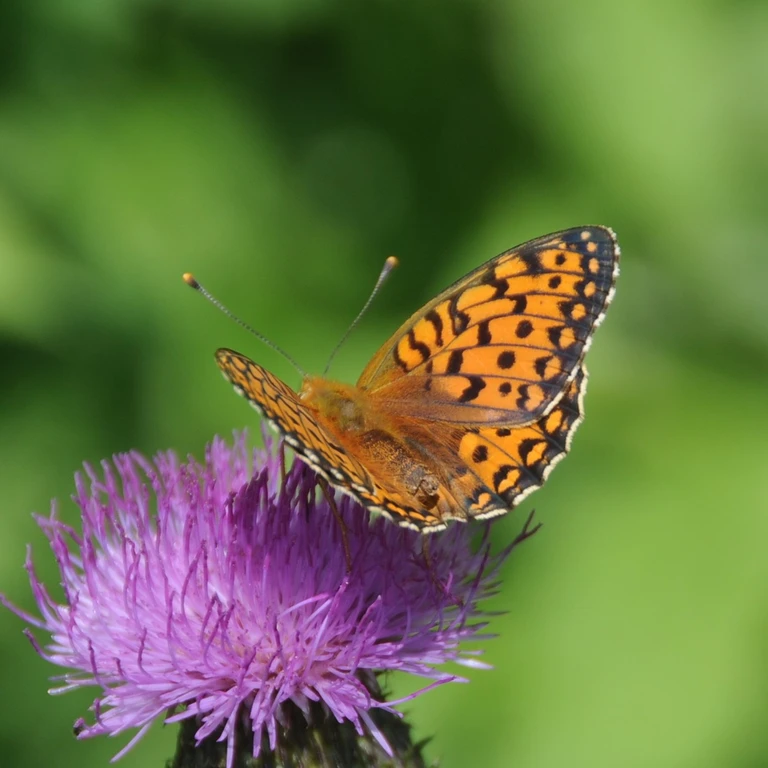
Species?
Speyeria aglaja
